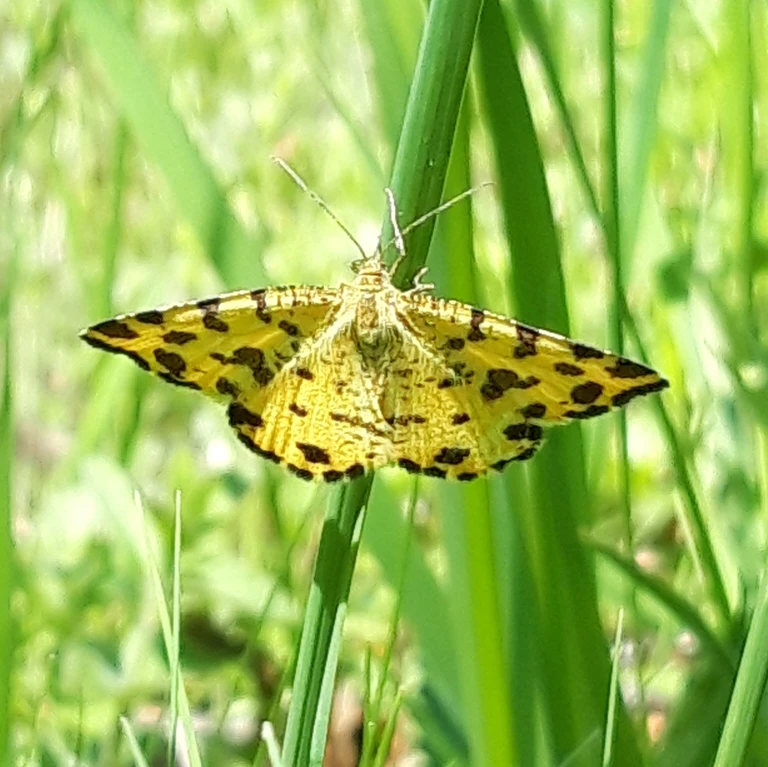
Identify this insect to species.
Pseudopanthera macularia
